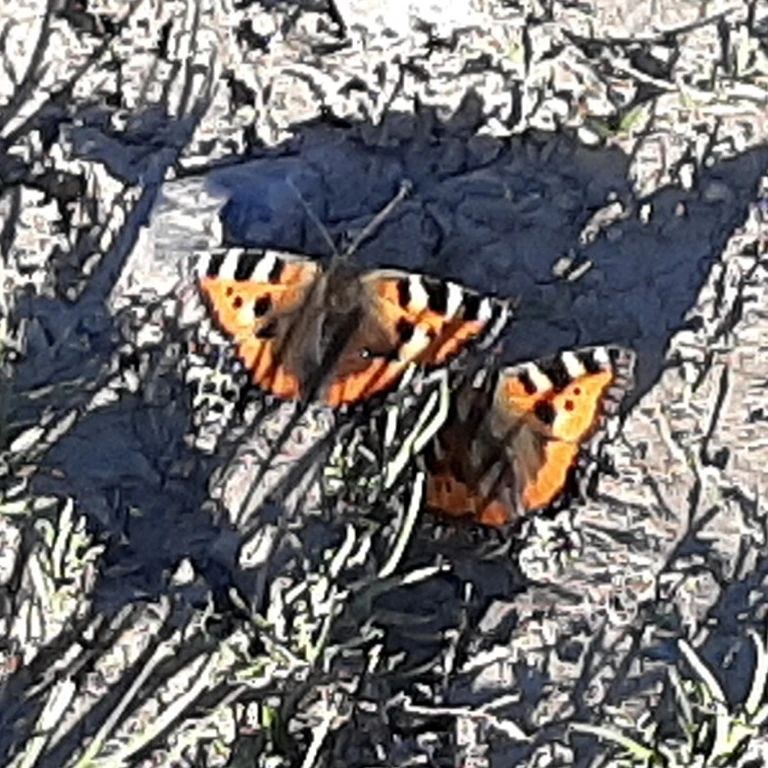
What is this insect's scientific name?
Aglais urticae
